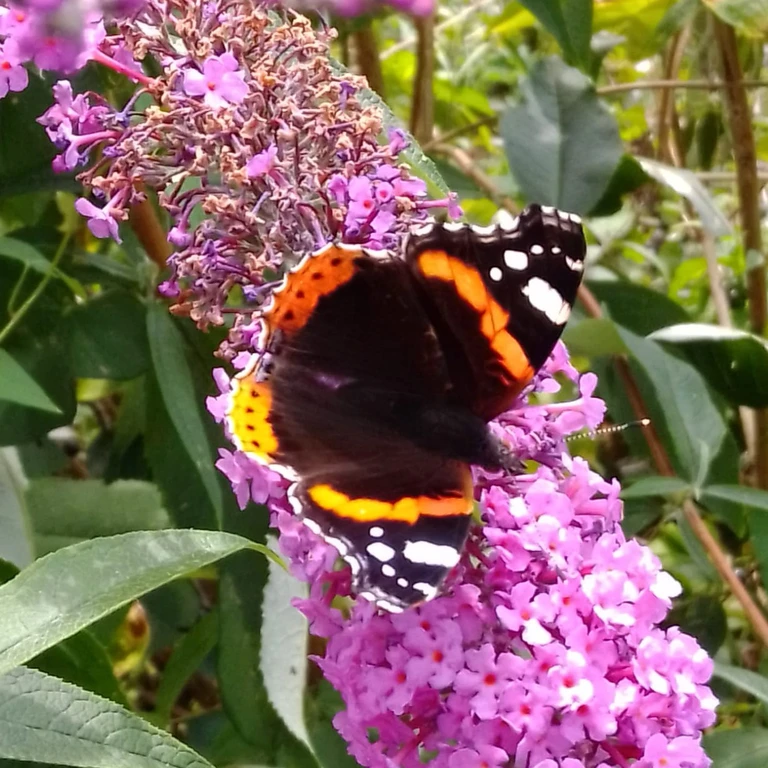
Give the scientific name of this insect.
Vanessa atalanta
